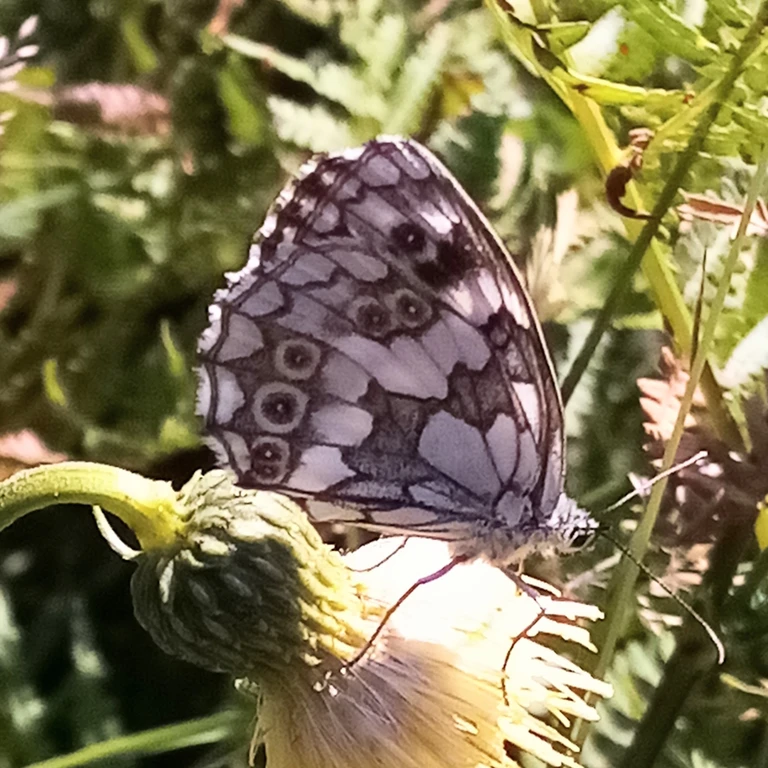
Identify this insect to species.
Melanargia galathea
